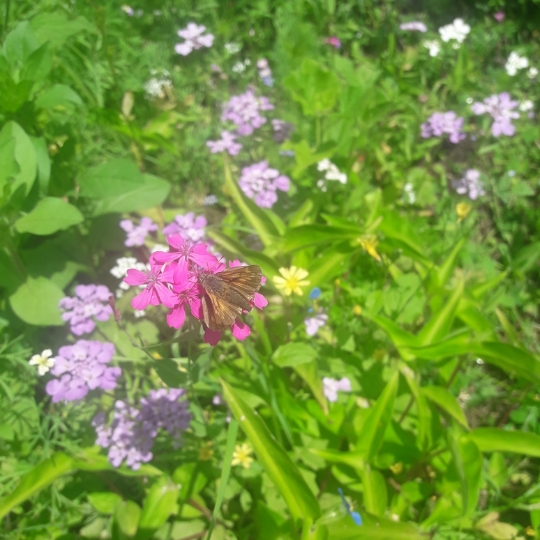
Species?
Ochlodes sylvanus (also Ochlodes venata)
